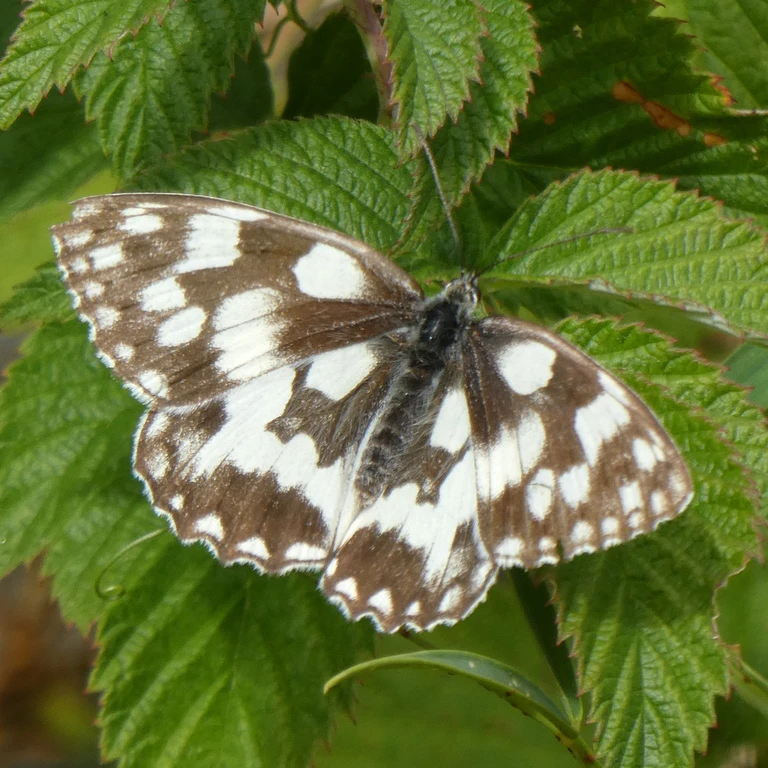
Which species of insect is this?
Melanargia galathea
